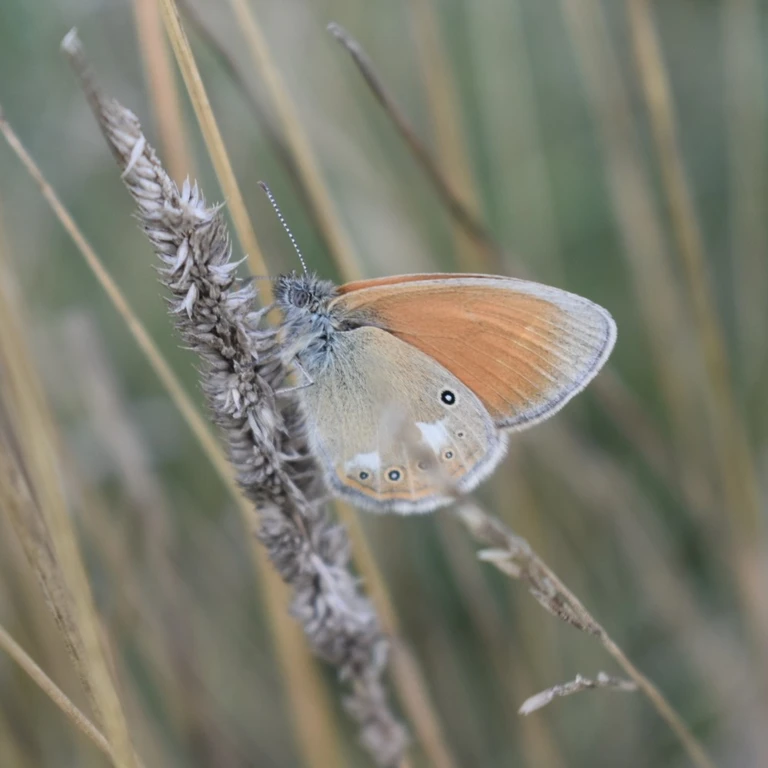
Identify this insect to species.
Coenonympha glycerion (also Coenonympha iphis)
